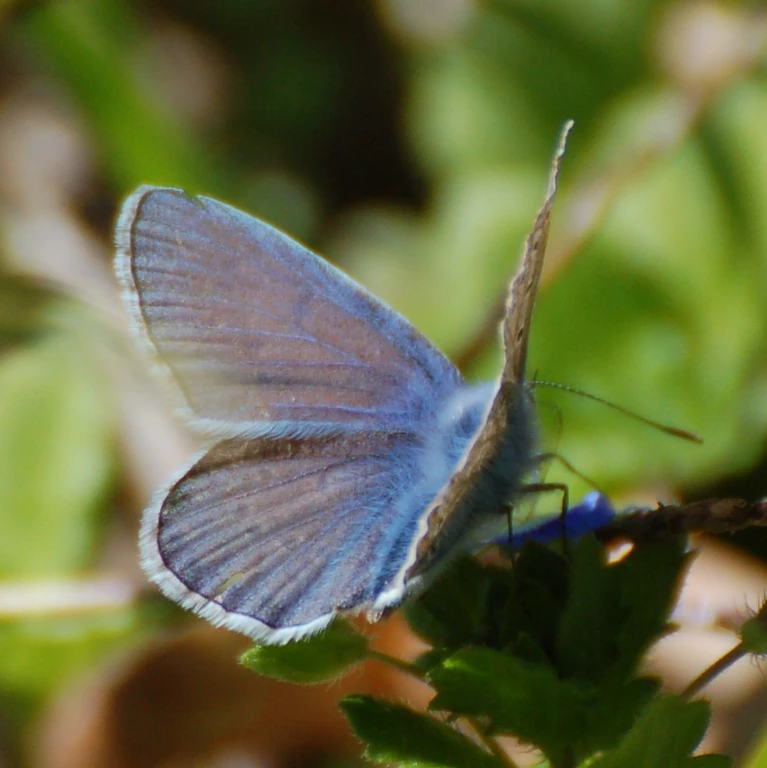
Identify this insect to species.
Polyommatus icarus
